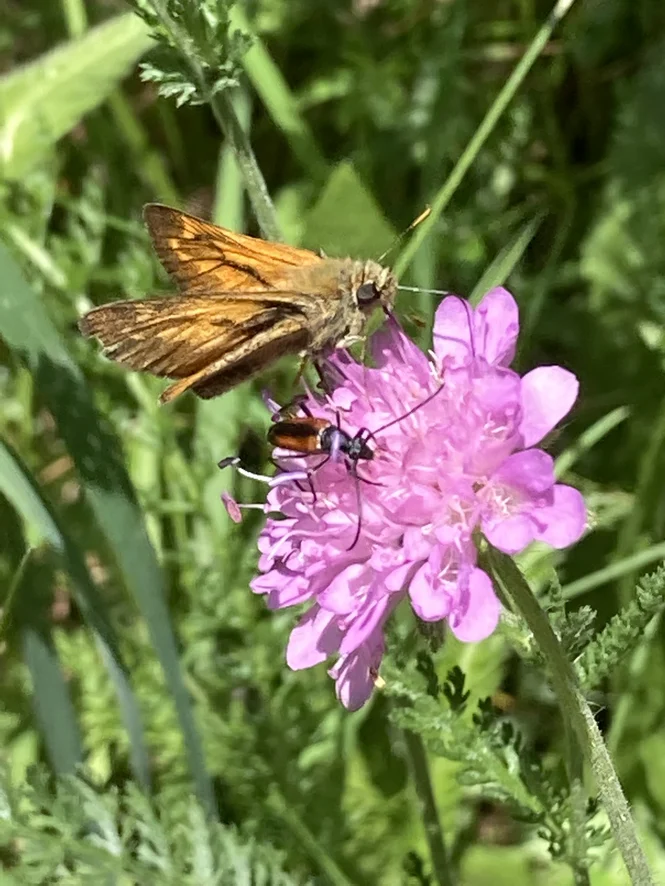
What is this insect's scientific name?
Ochlodes sylvanus (also Ochlodes venata)
